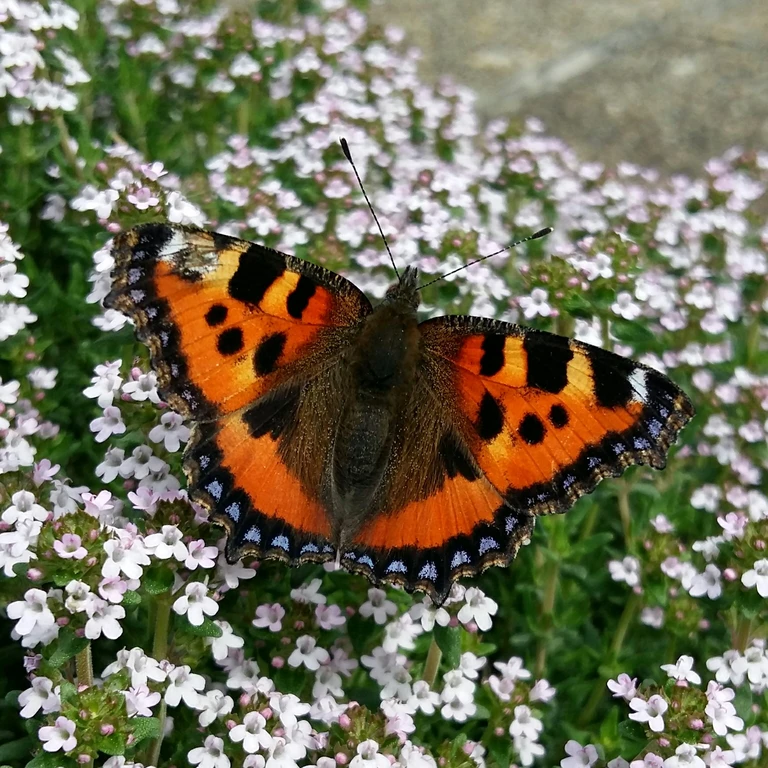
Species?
Aglais urticae
